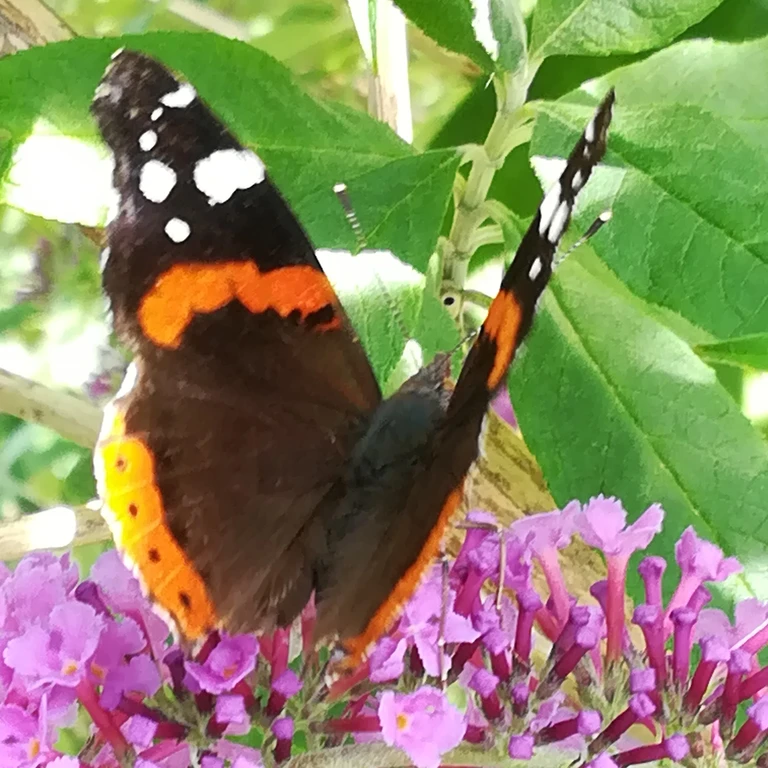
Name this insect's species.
Vanessa atalanta
